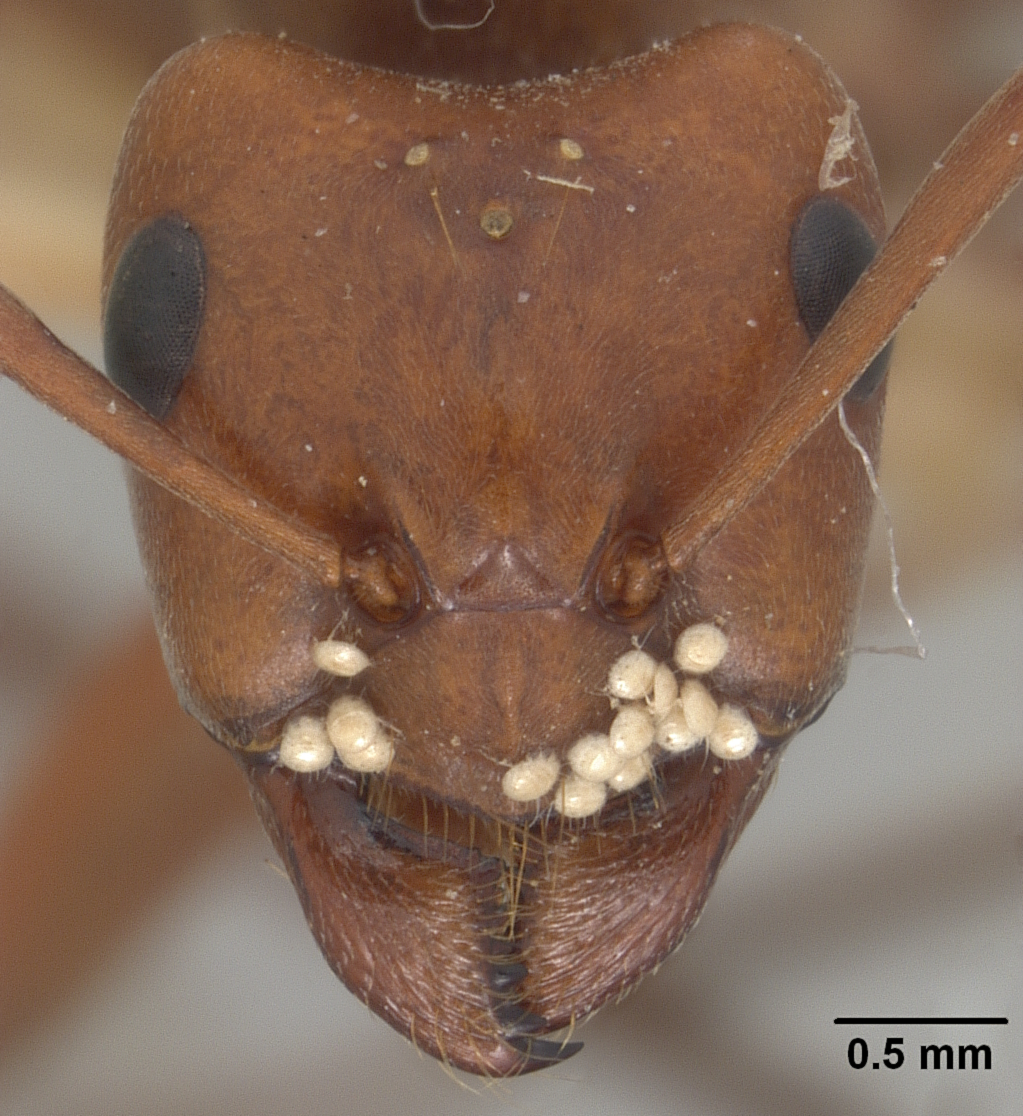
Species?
Formica exsectoides
